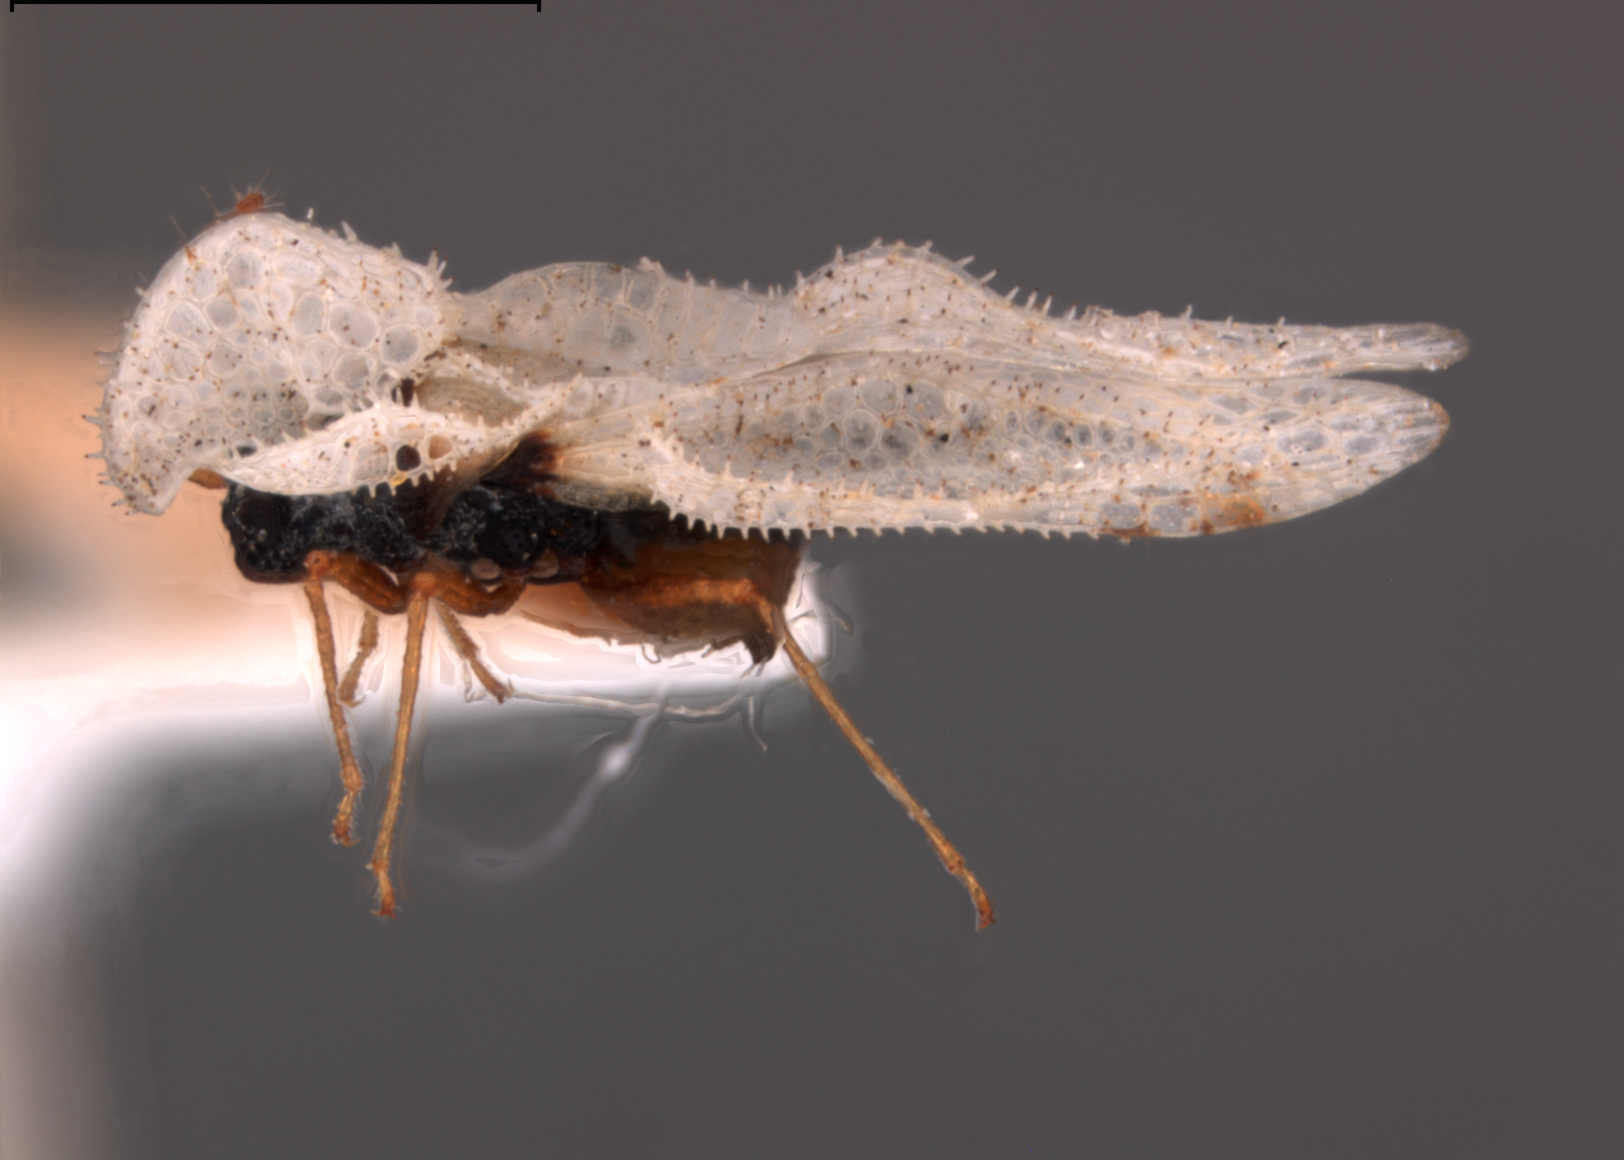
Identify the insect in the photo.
Corythuca pura
